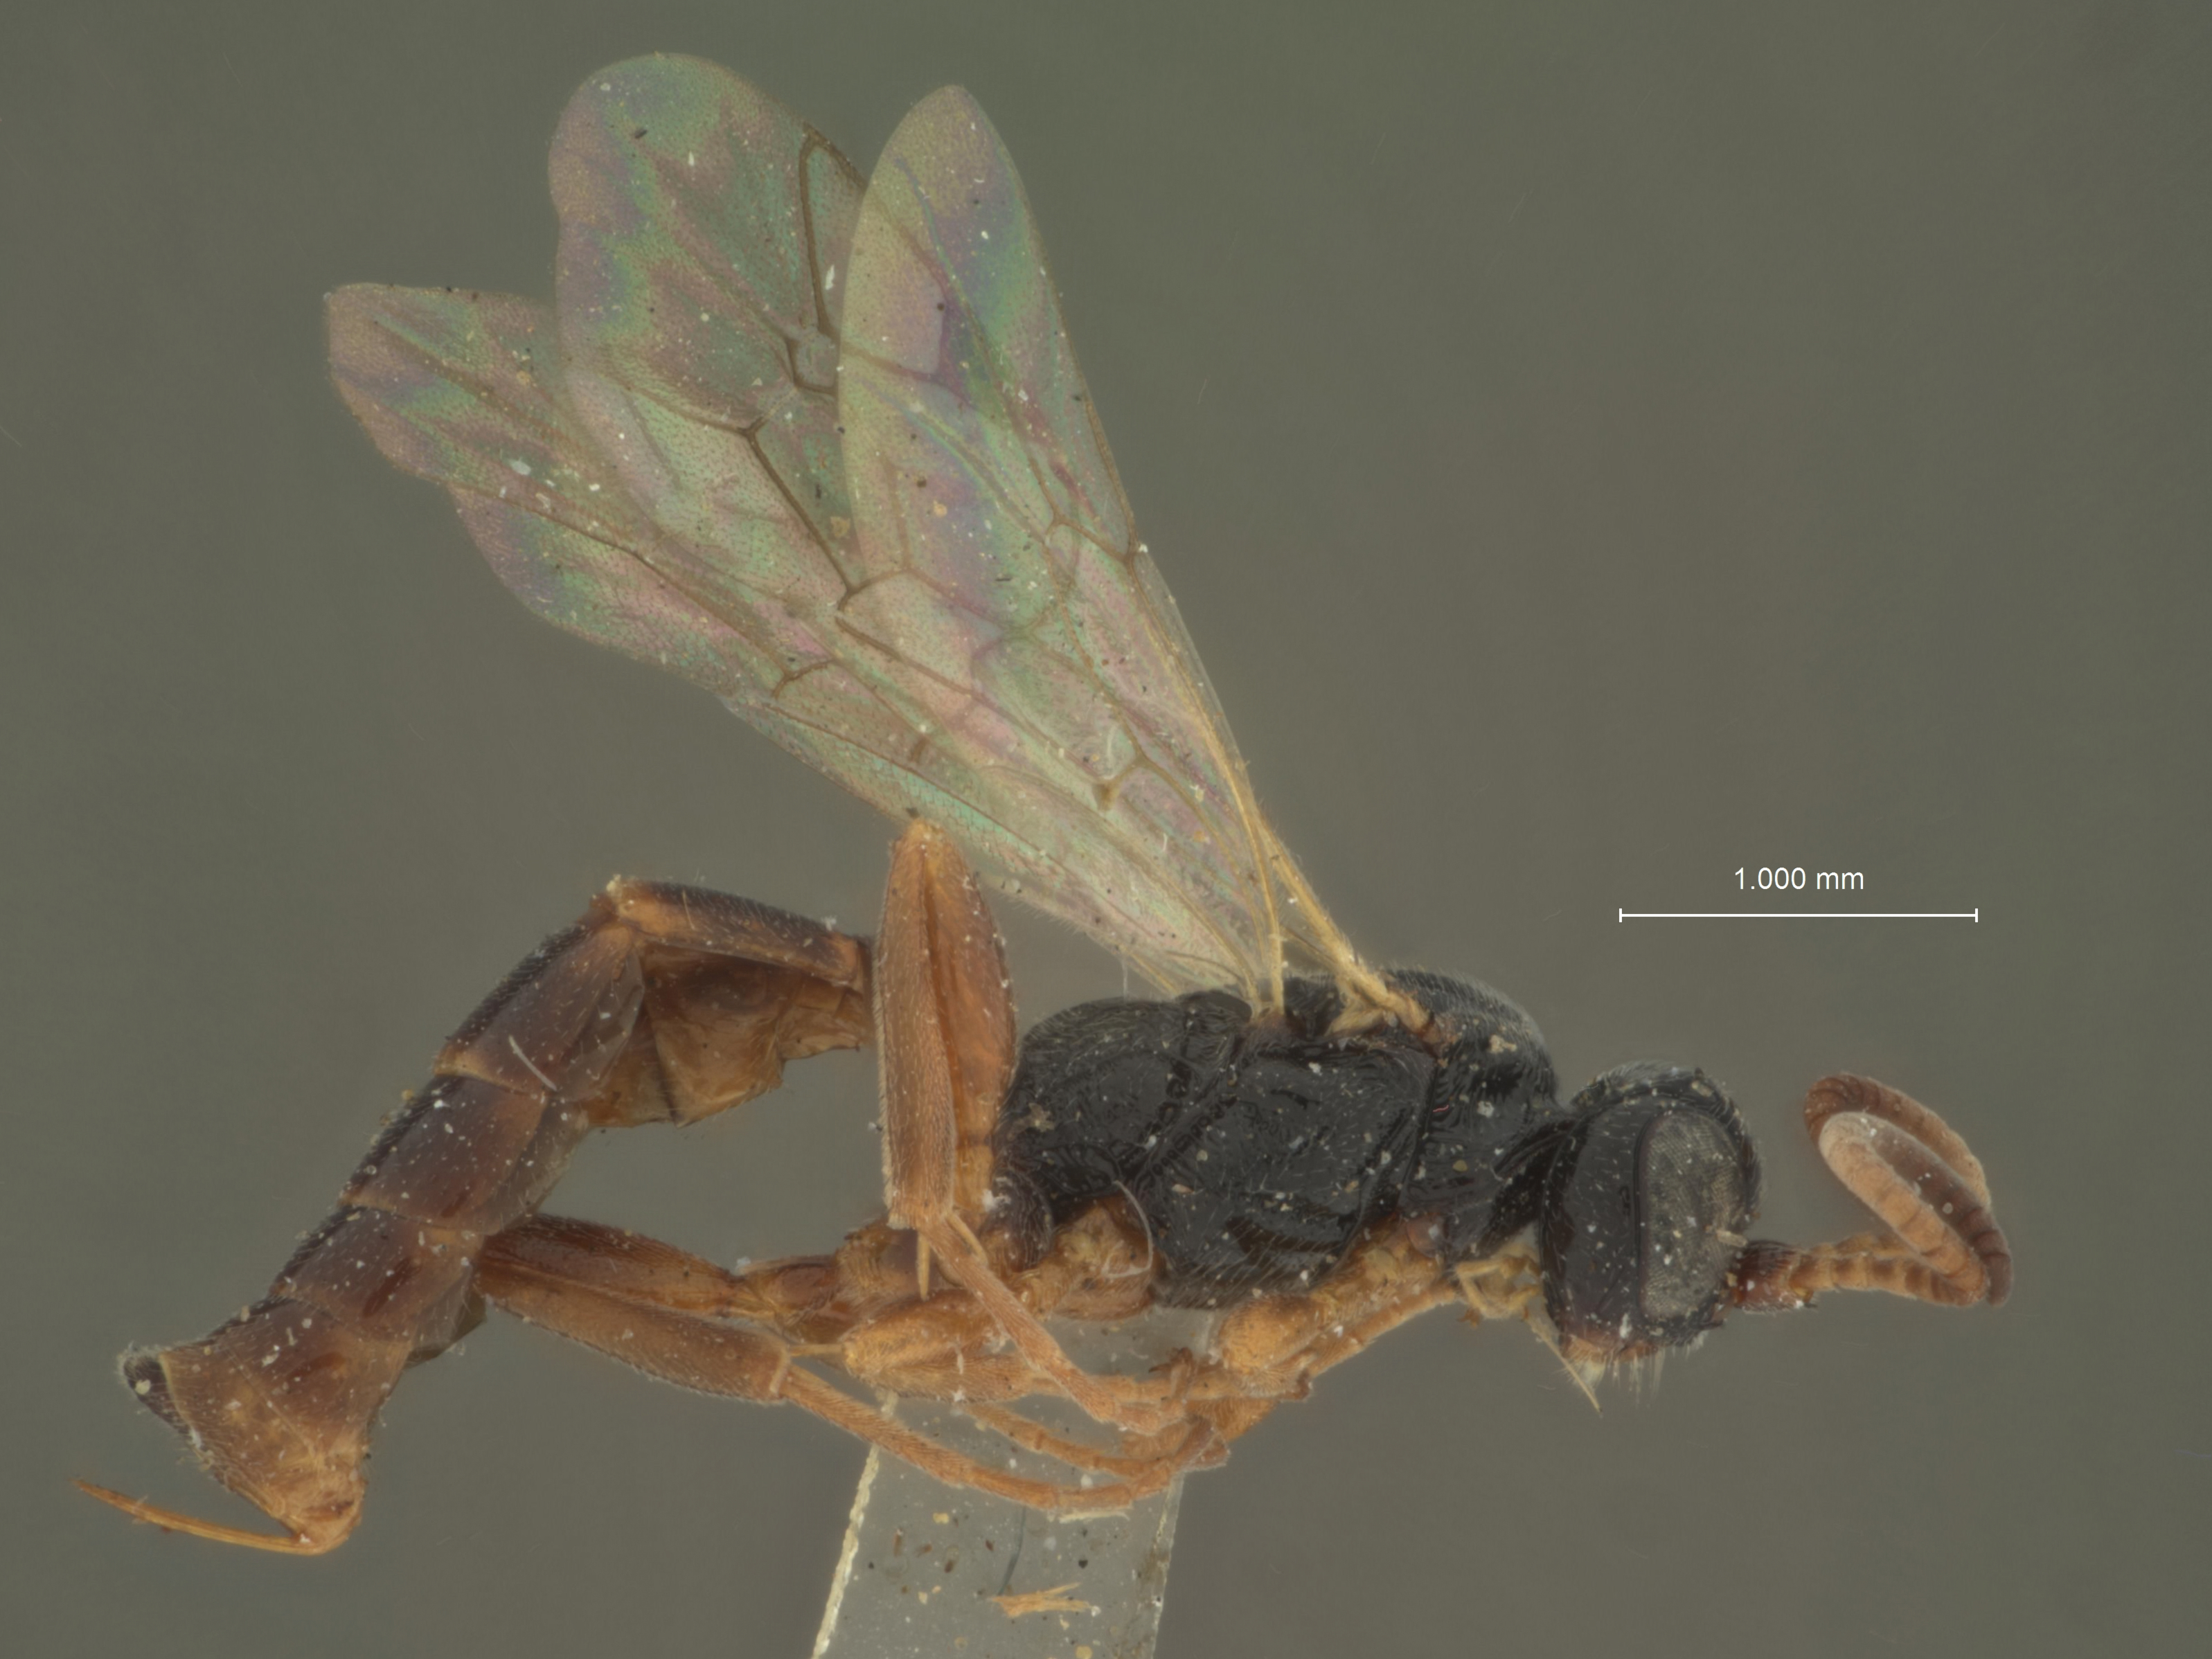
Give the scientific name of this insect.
Ischyrocnemis pacificus
